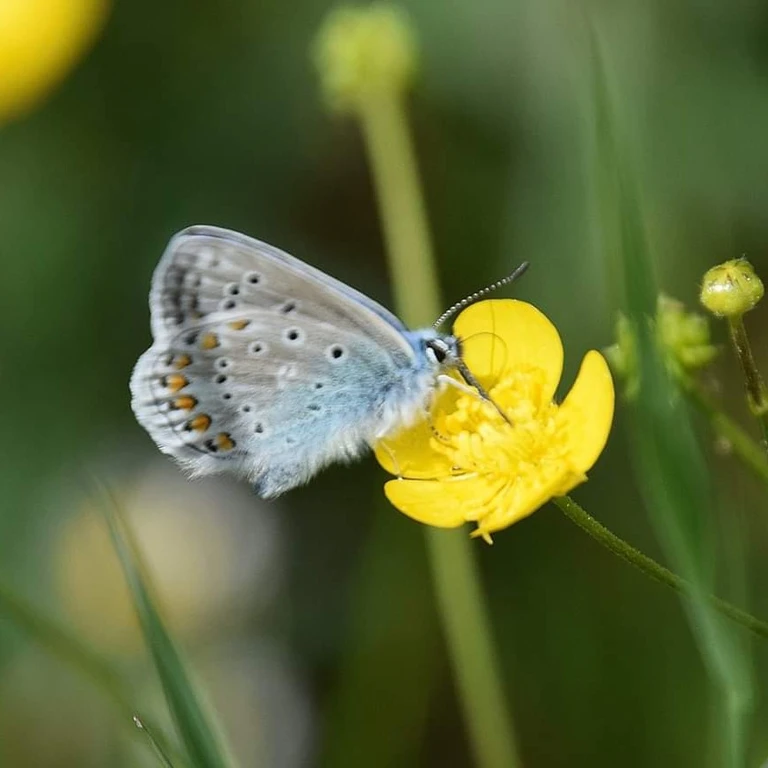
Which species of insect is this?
Polyommatus icarus
